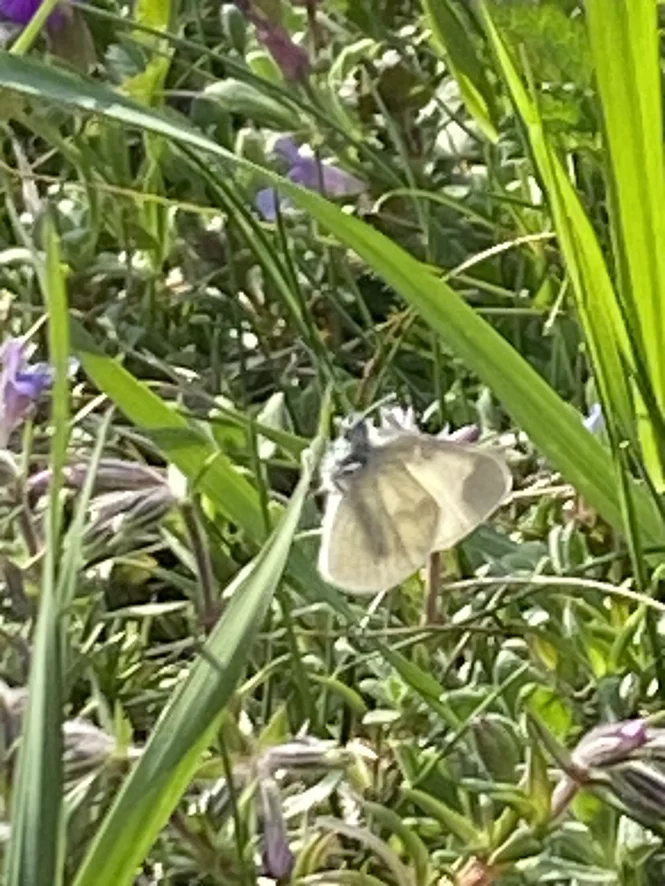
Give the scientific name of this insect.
Leptidea sinapis/juvernica
